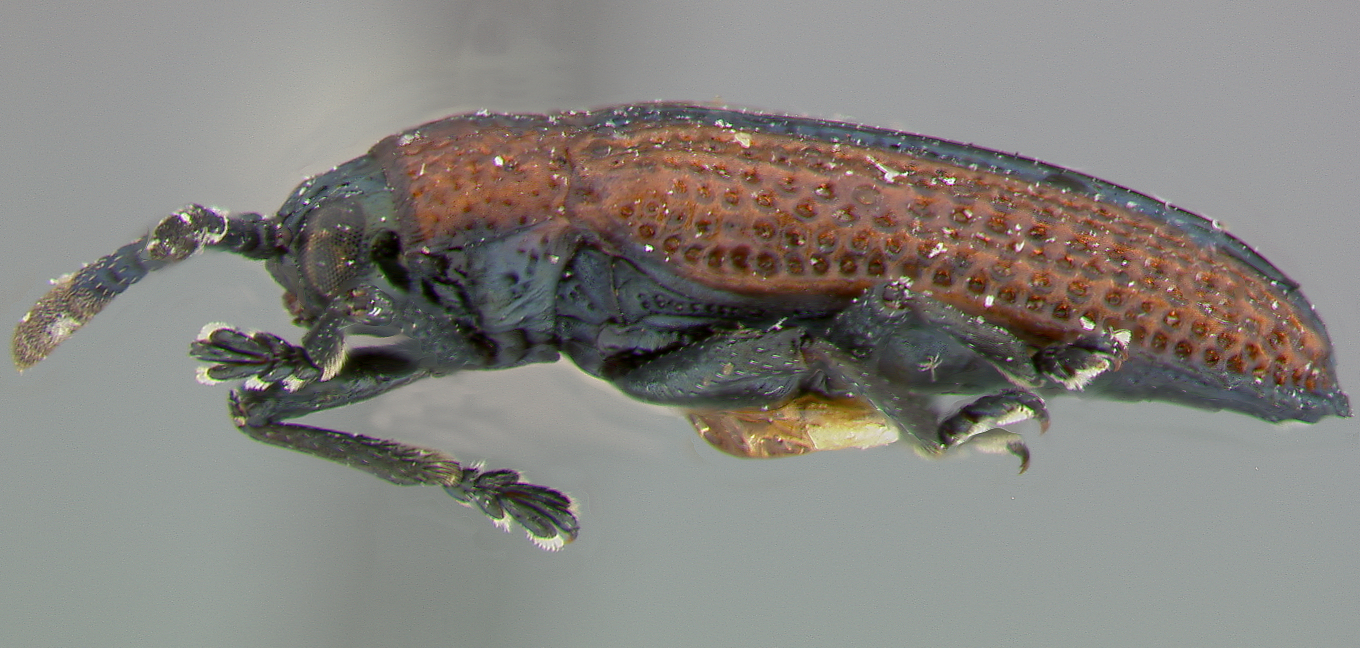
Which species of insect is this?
Microrhopala arizonica
